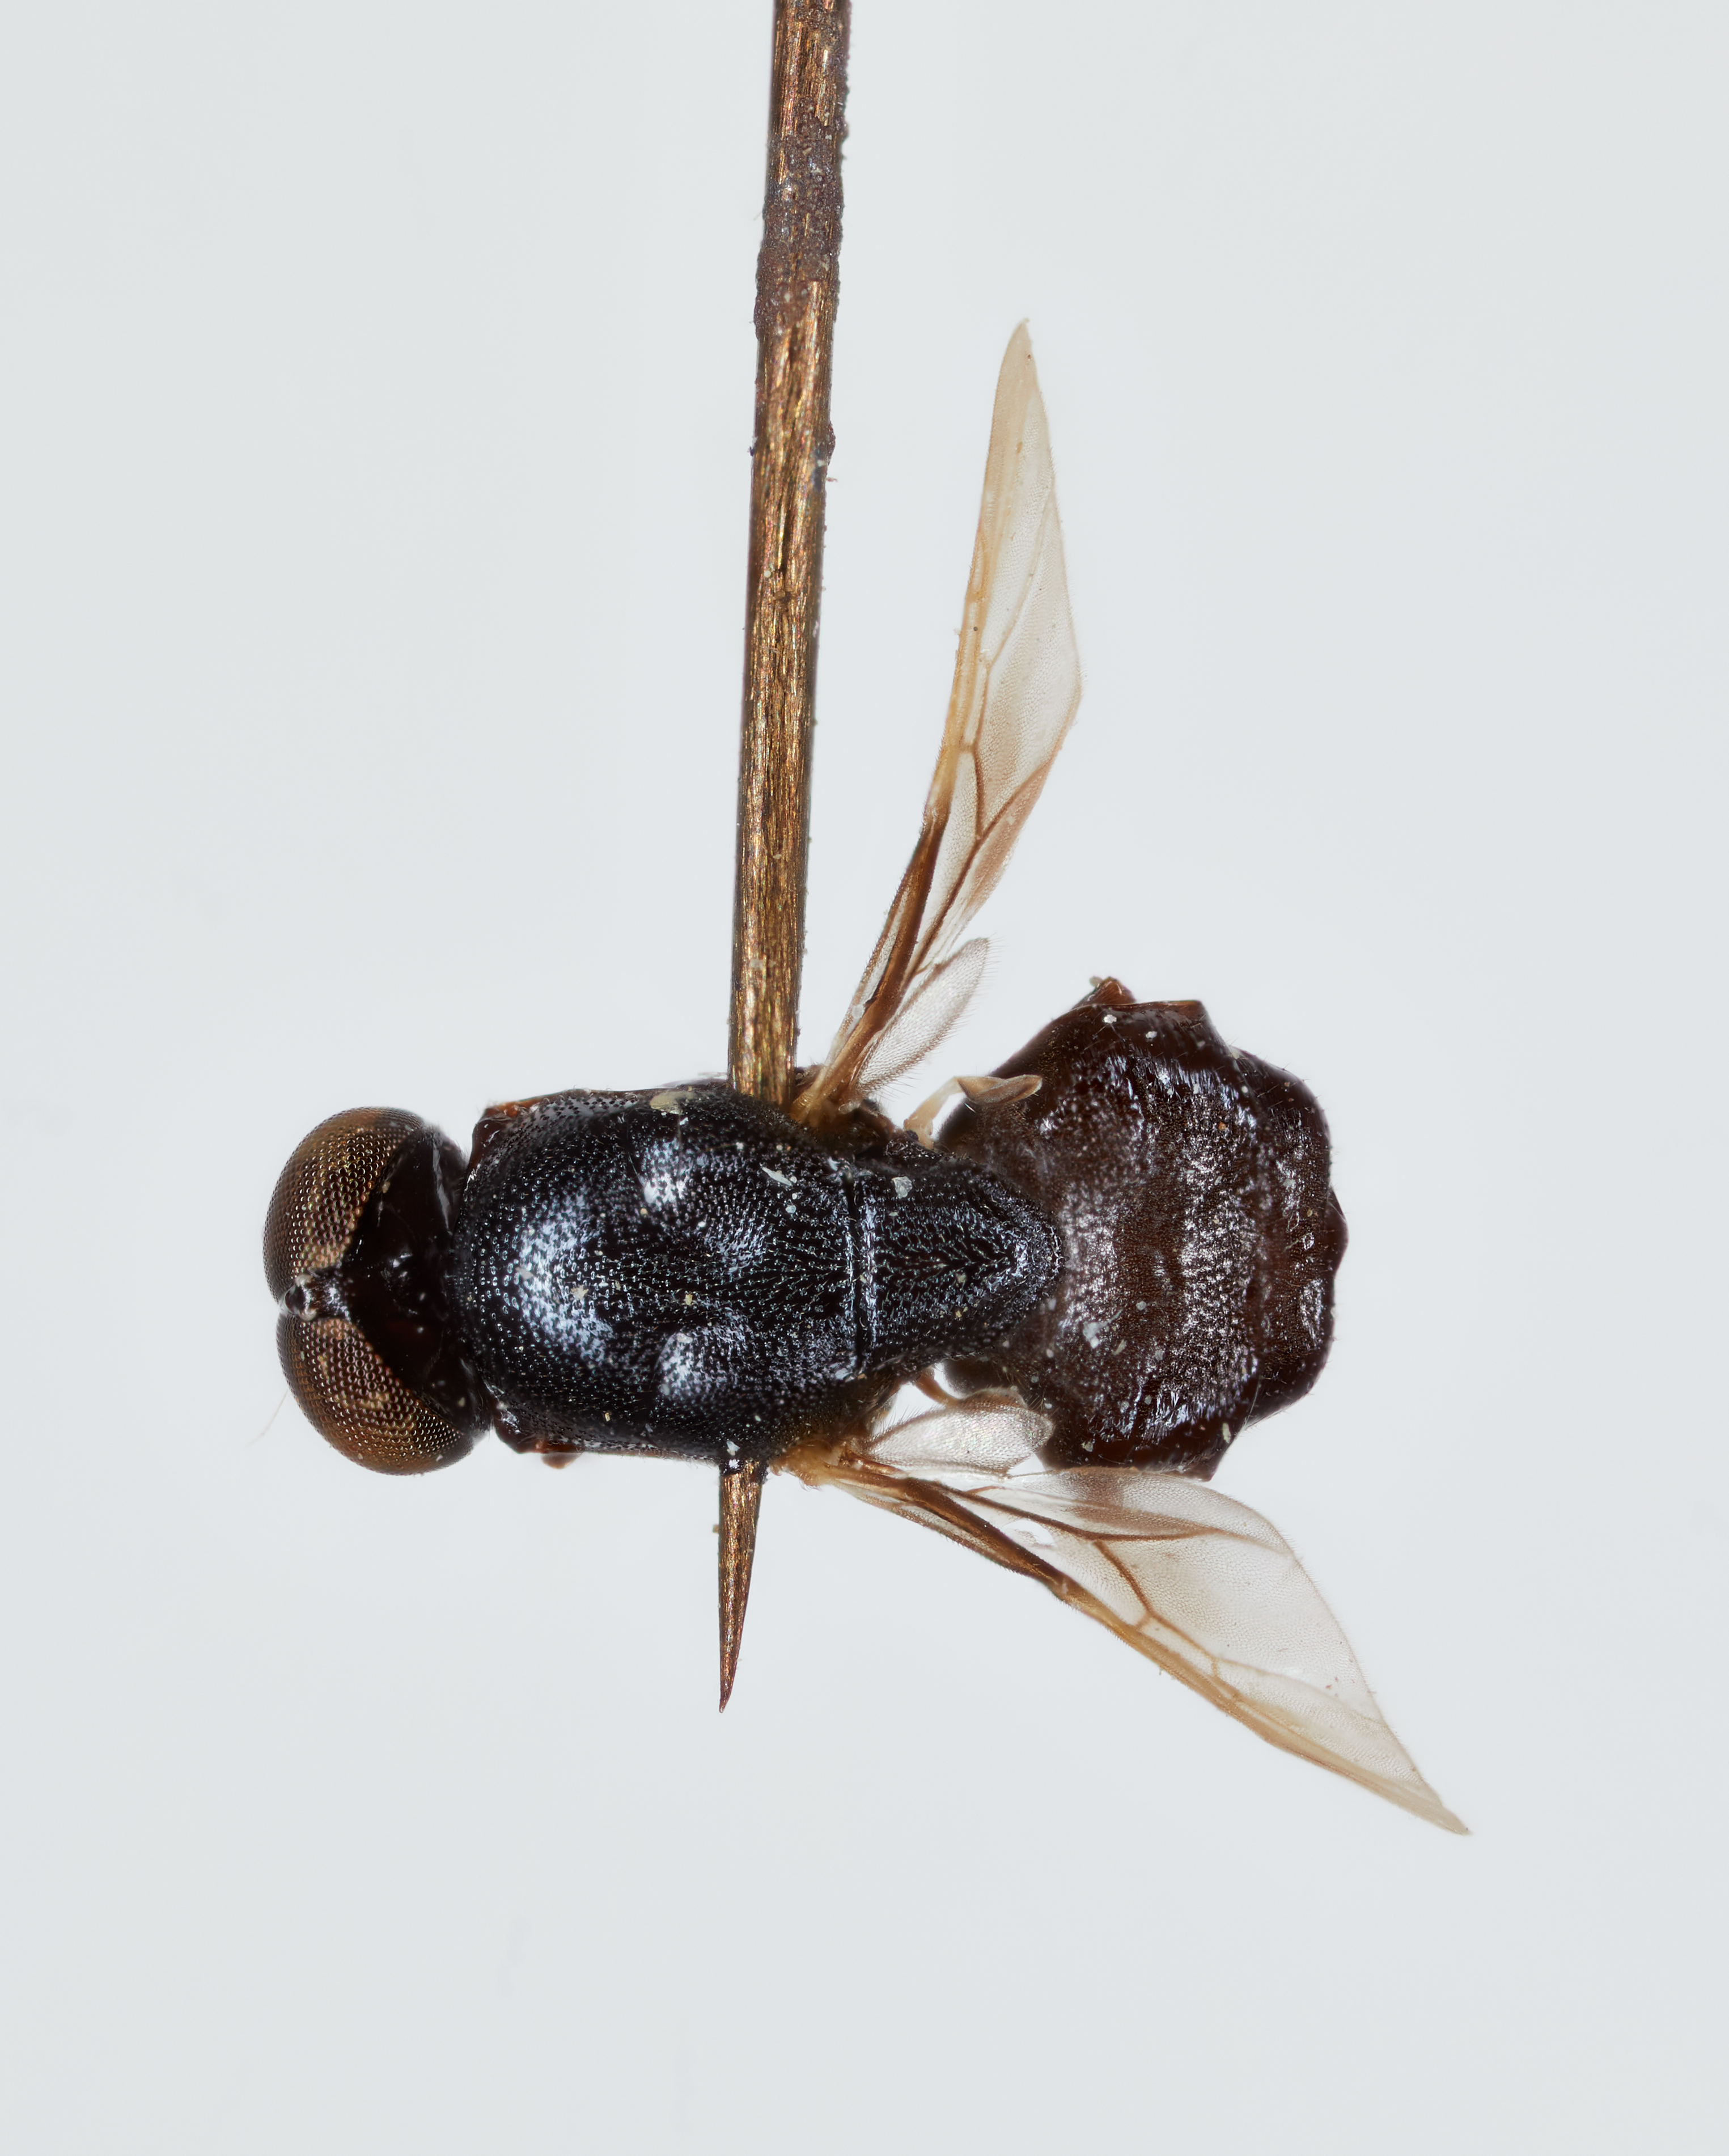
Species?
Adraga australis
